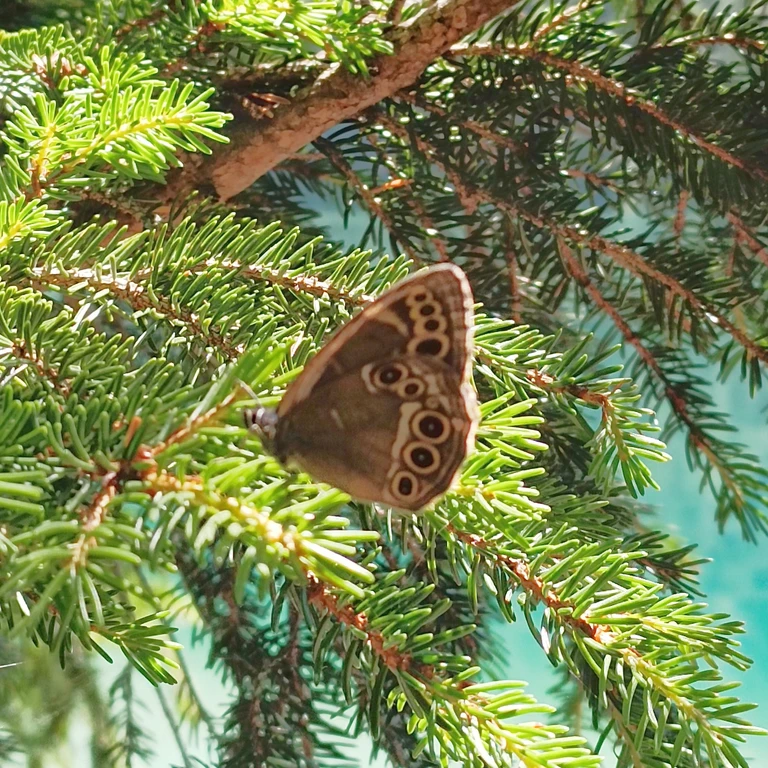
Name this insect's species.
Lopinga achine (also Pararge achine)
